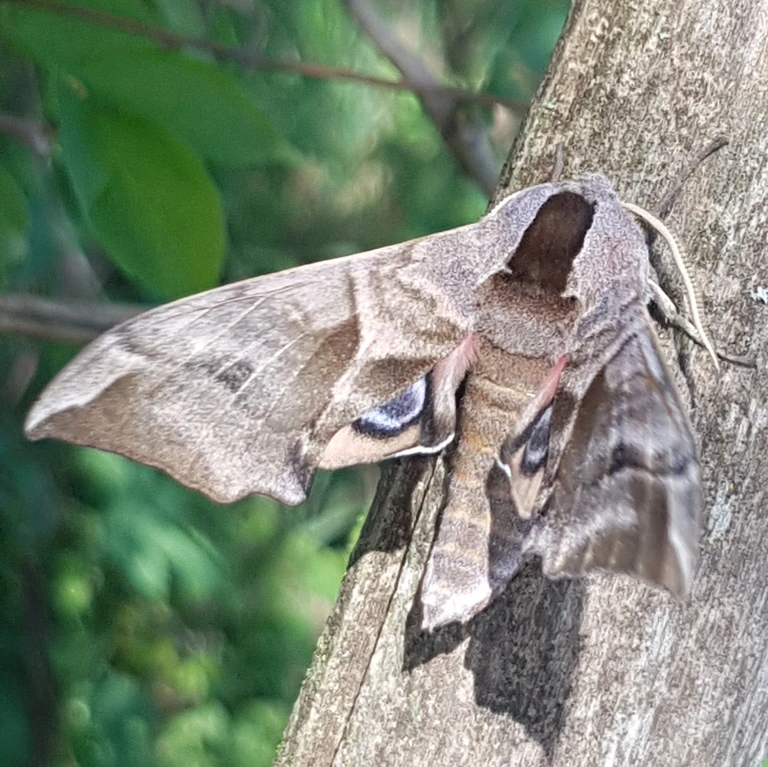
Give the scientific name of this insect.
Smerinthus ocellata
